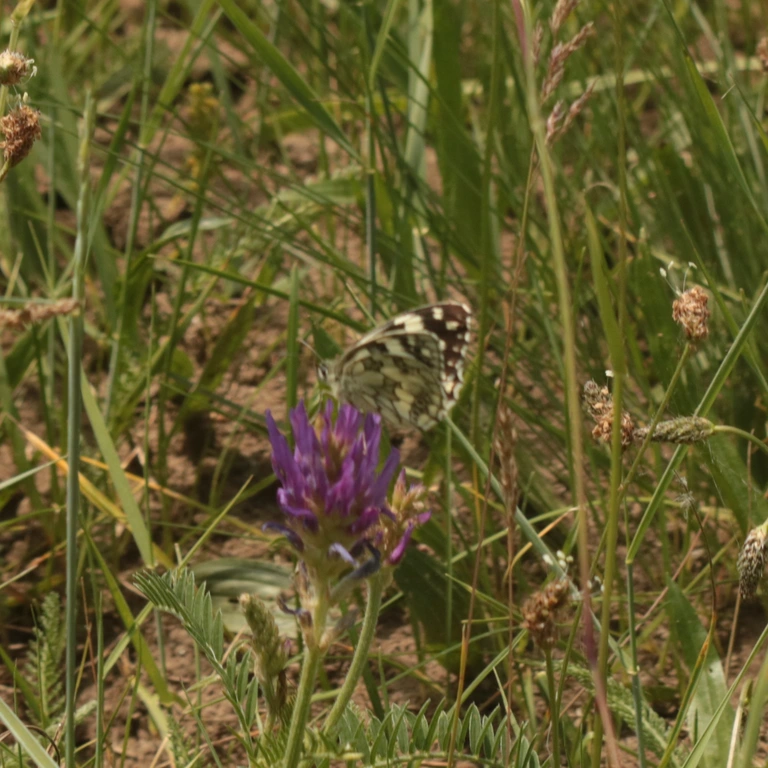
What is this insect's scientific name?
Melanargia galathea
